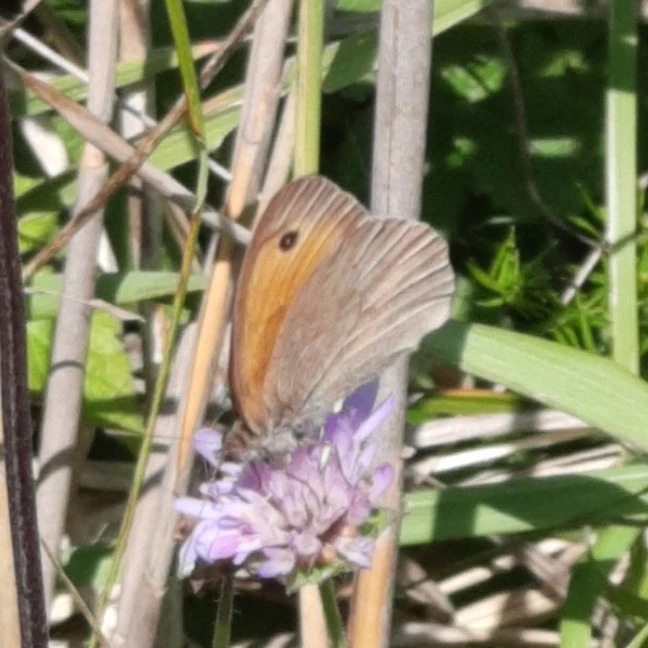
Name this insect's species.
Maniola jurtina
